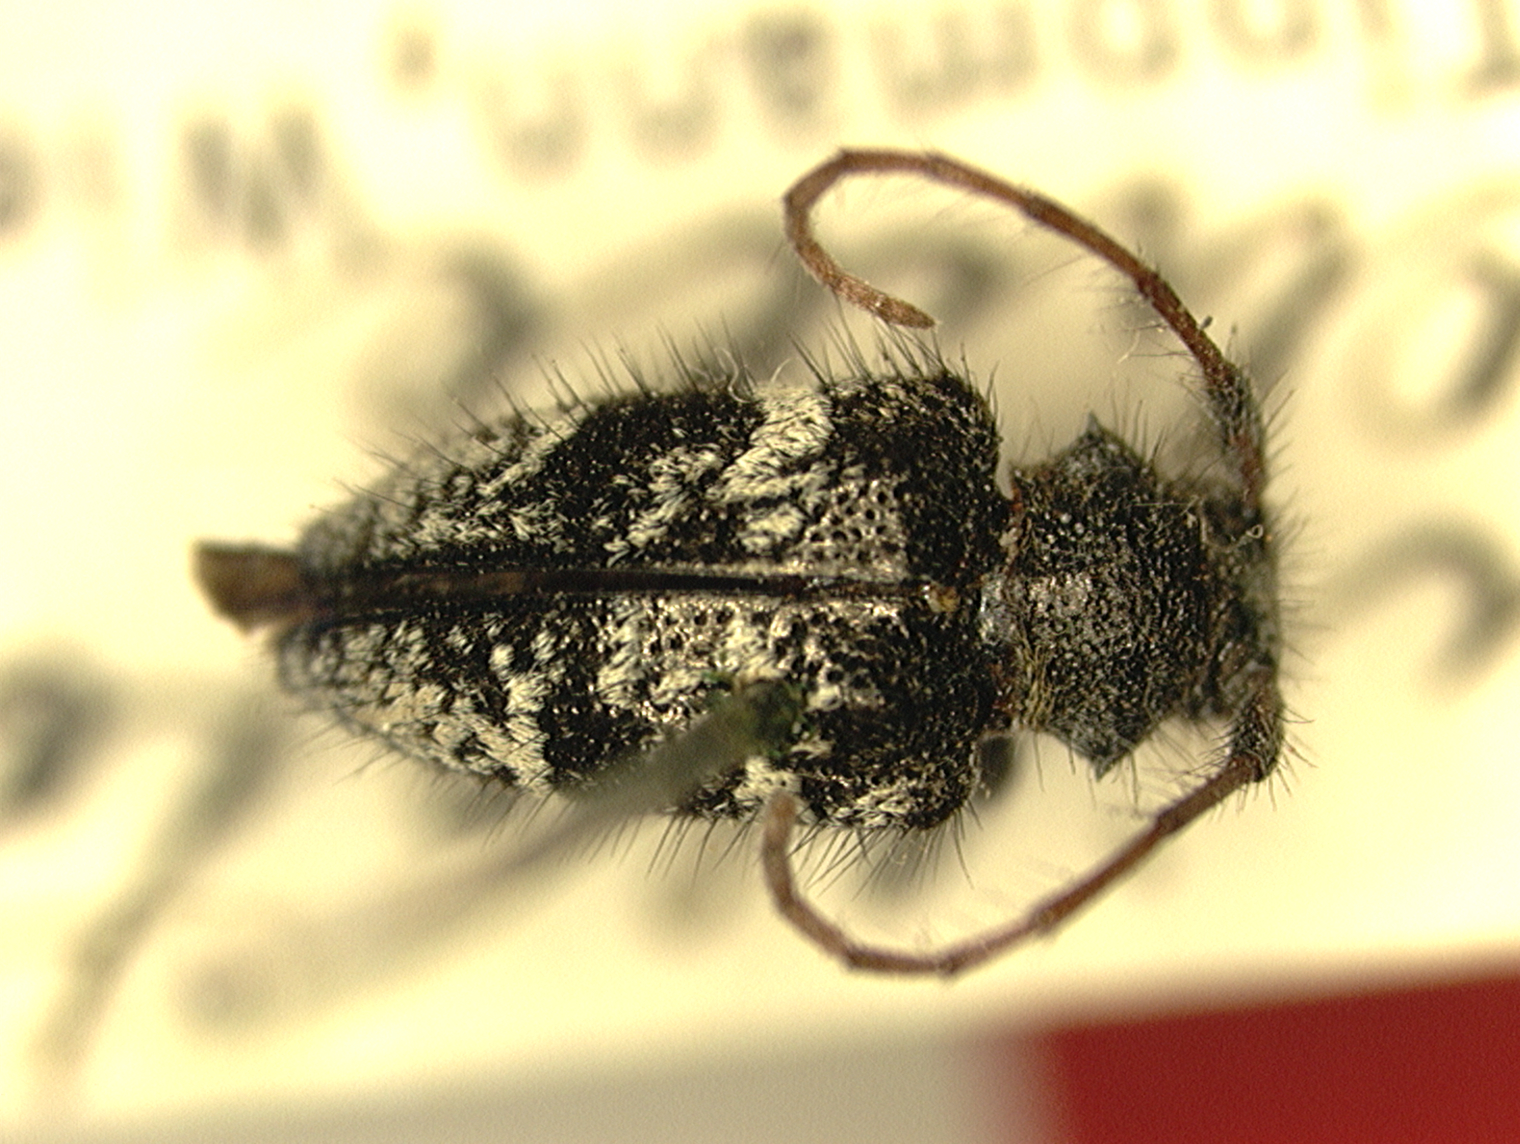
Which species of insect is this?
Brachychilus lituratus (also Brachychilus literatus)
